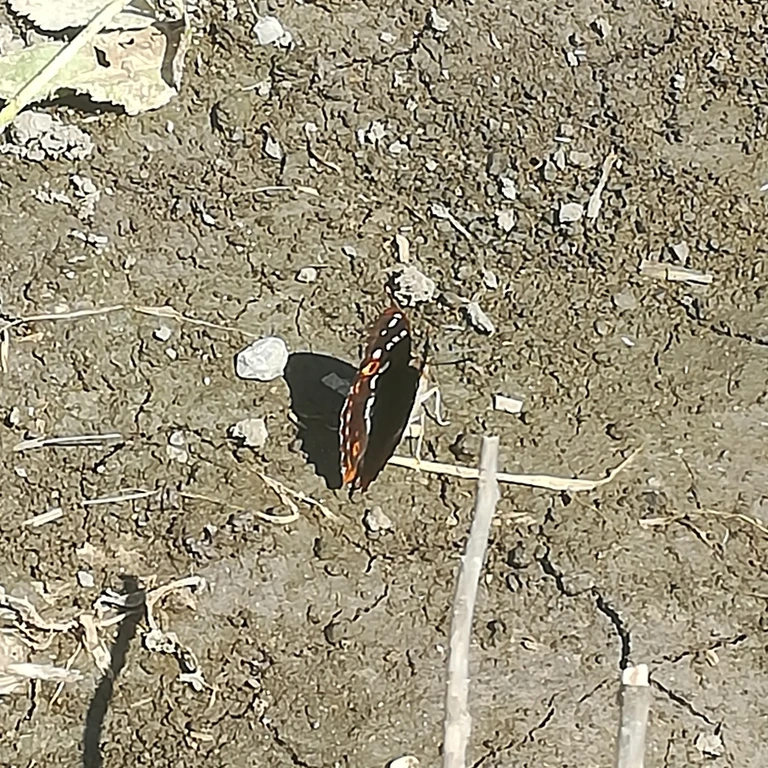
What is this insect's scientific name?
Apatura ilia
